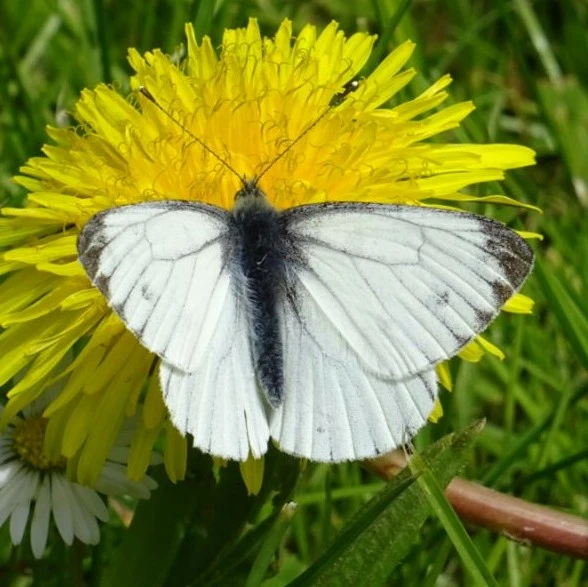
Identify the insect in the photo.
Pieris napi
